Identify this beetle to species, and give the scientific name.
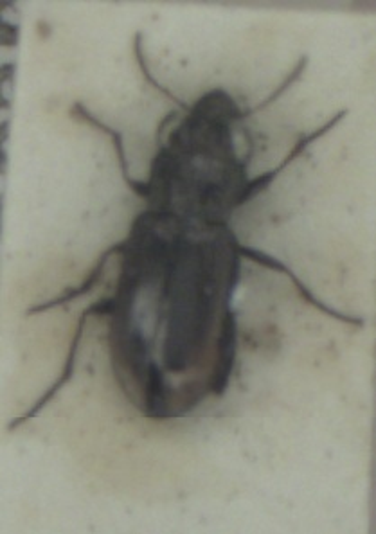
Notiophilus biguttatus
